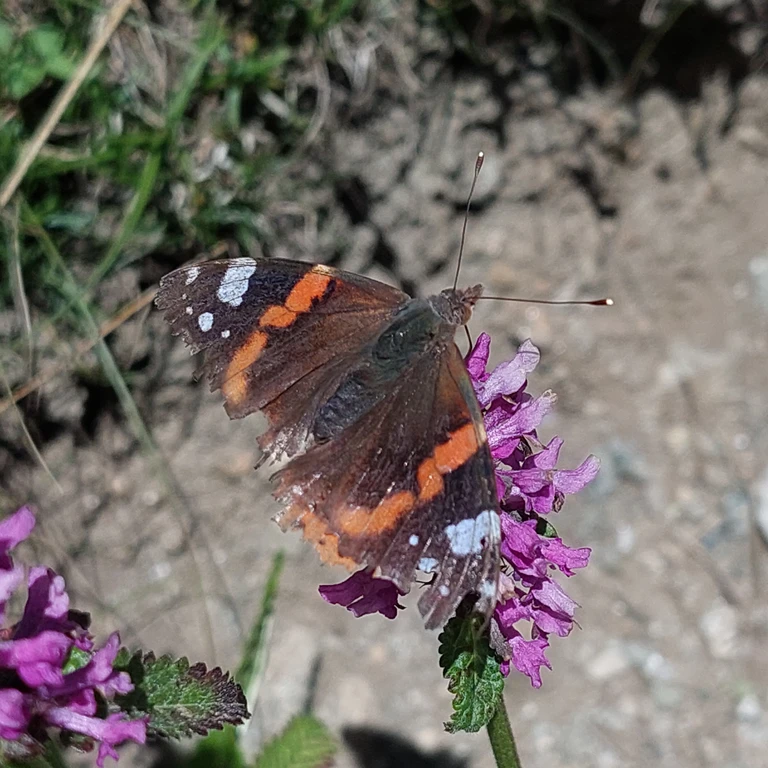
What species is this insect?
Vanessa atalanta
